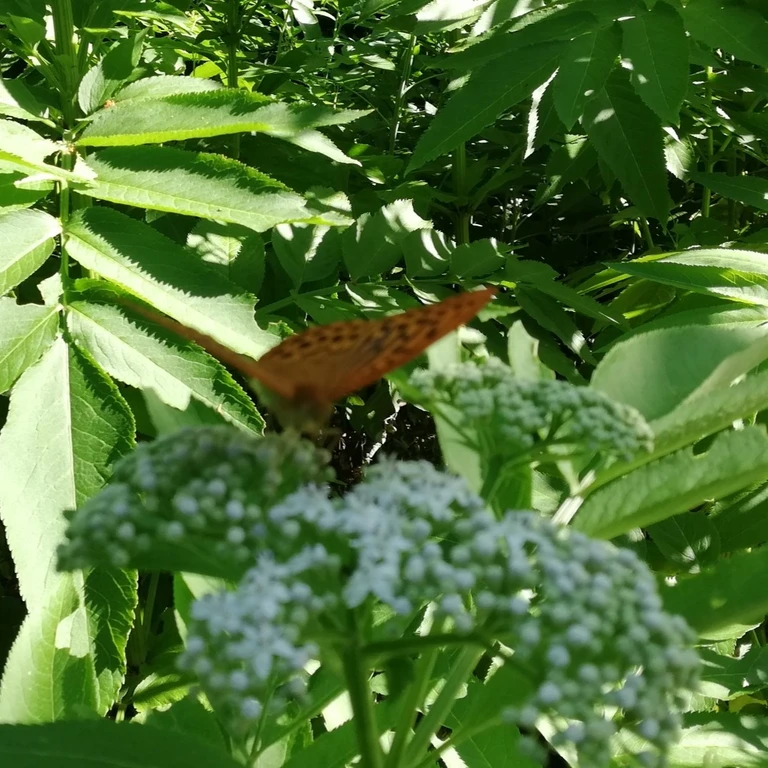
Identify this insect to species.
Argynnis paphia
